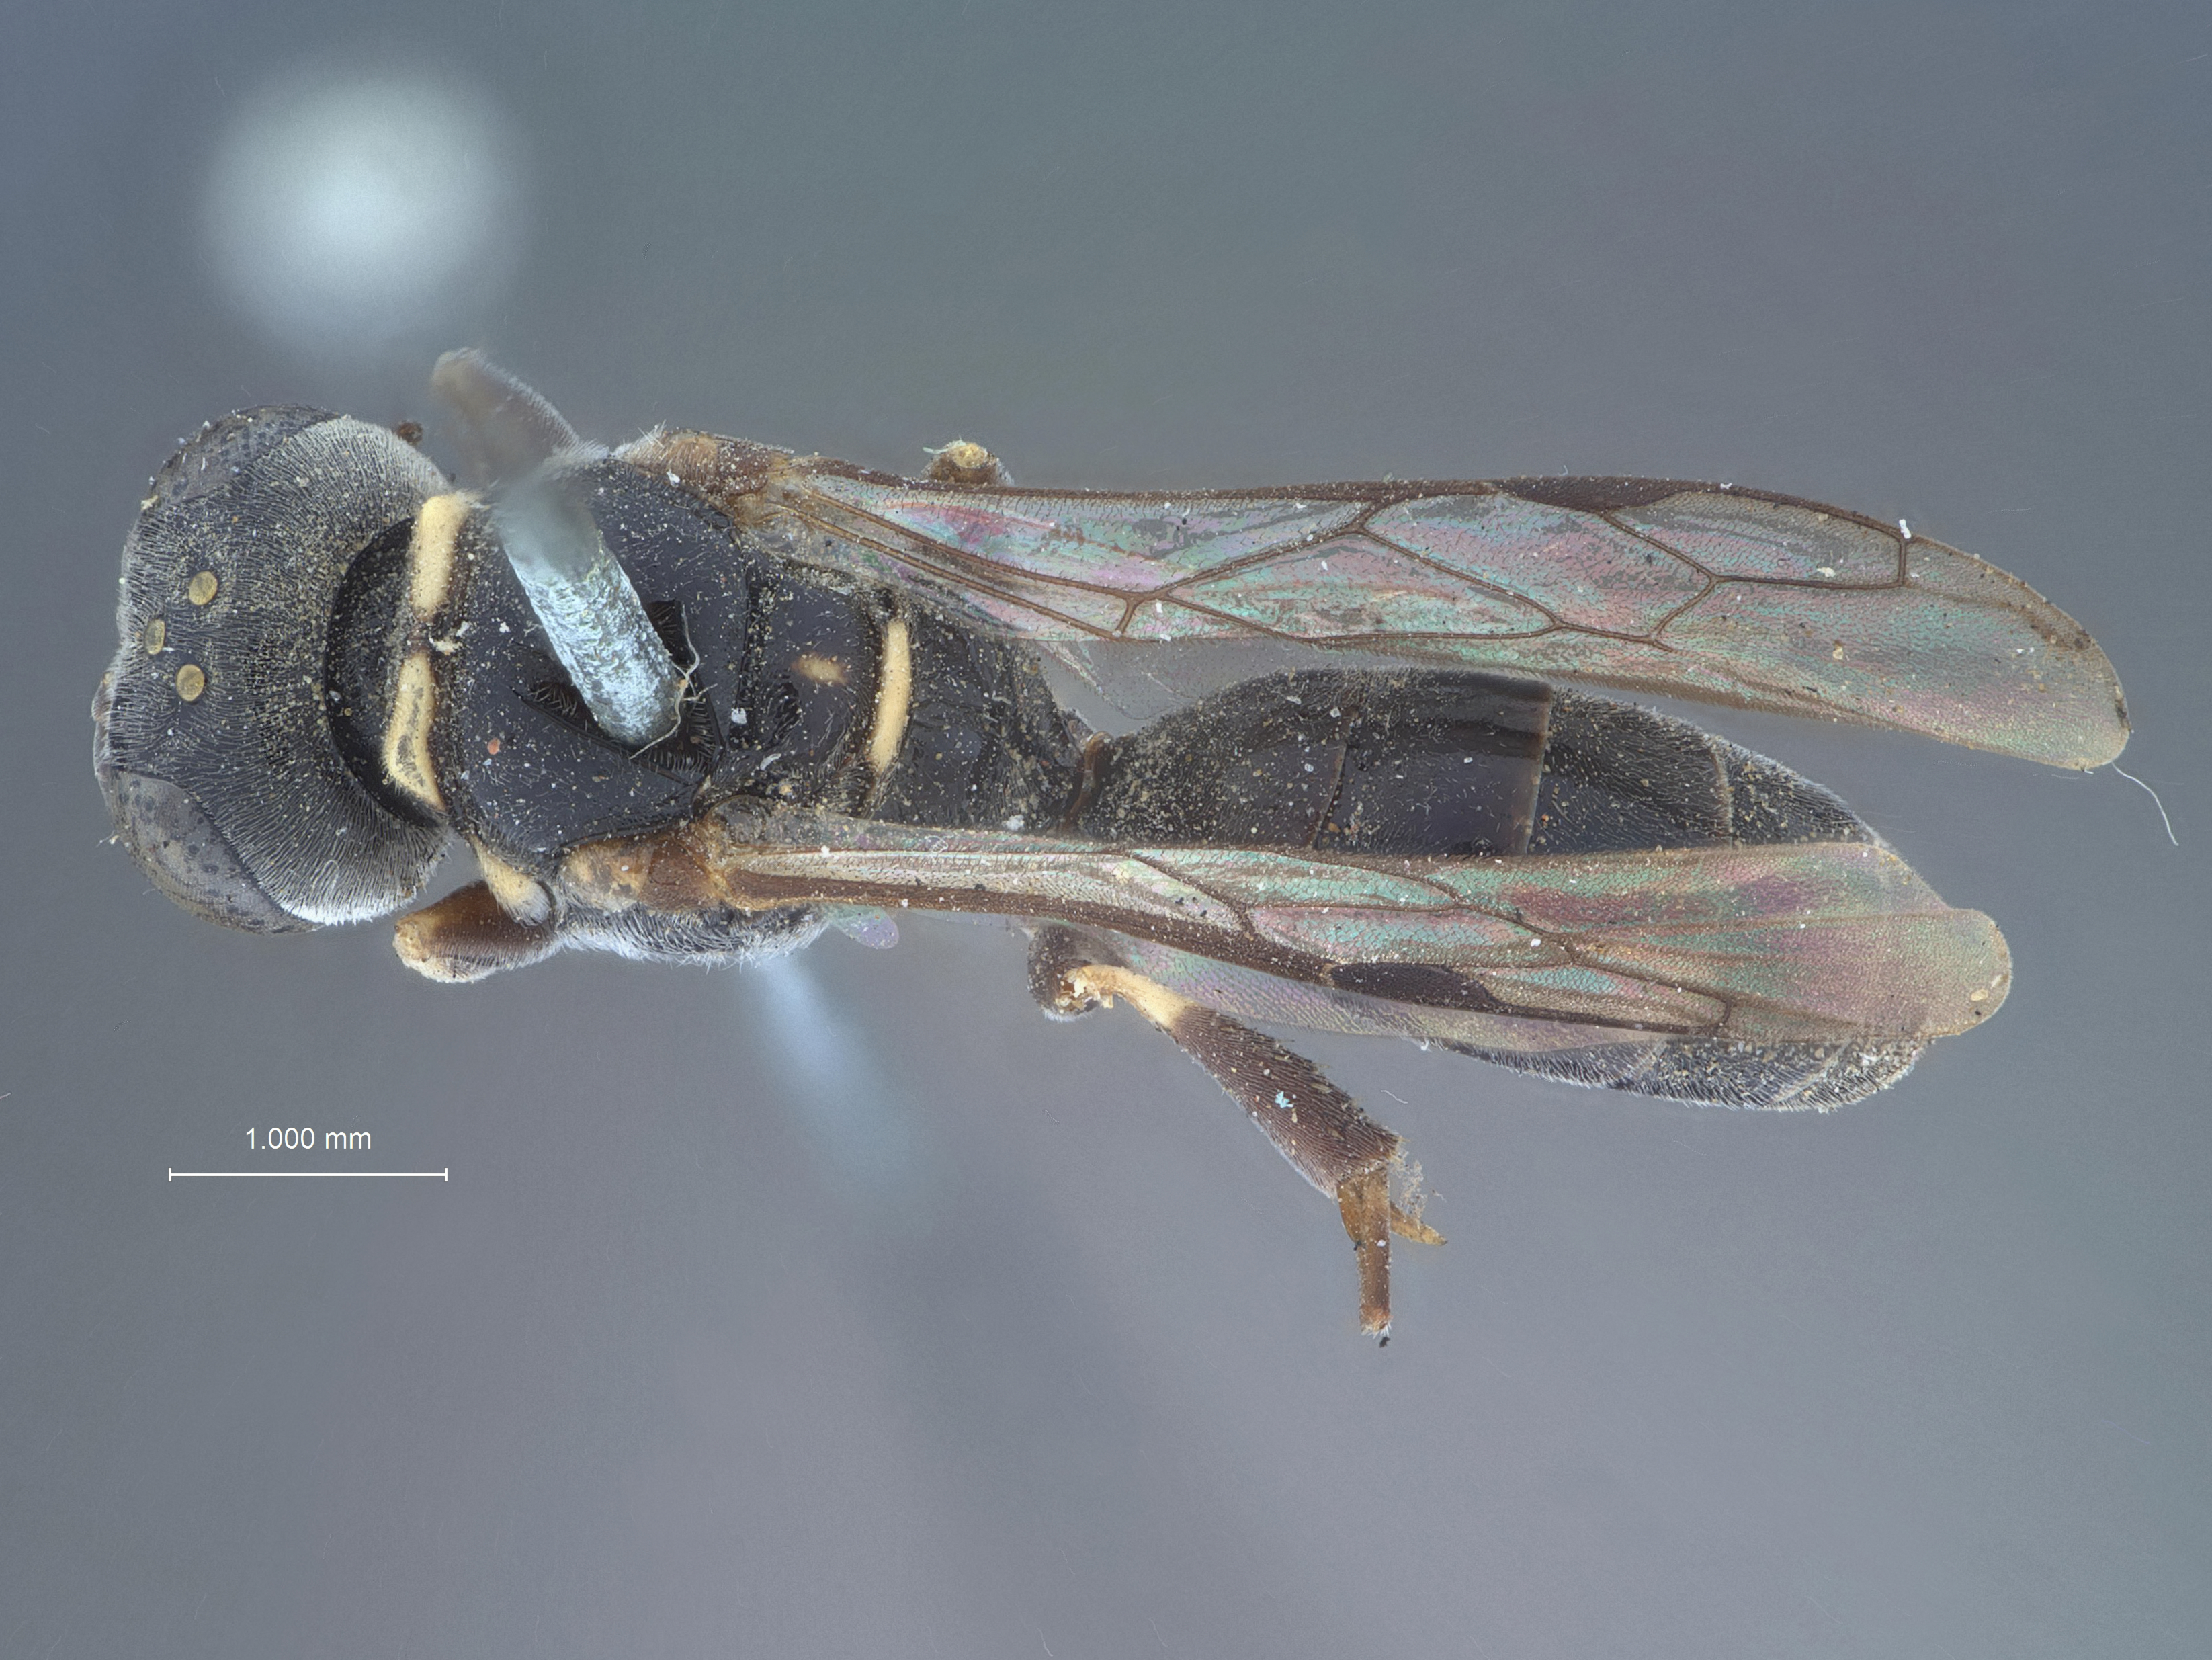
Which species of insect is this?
Crabro boulderensis
